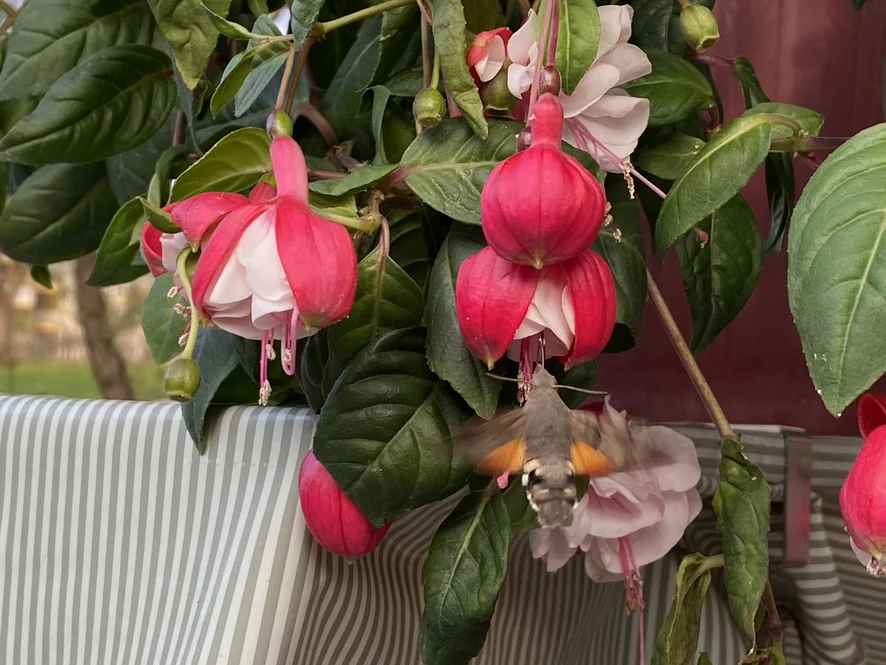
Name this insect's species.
Macroglossum stellatarum
